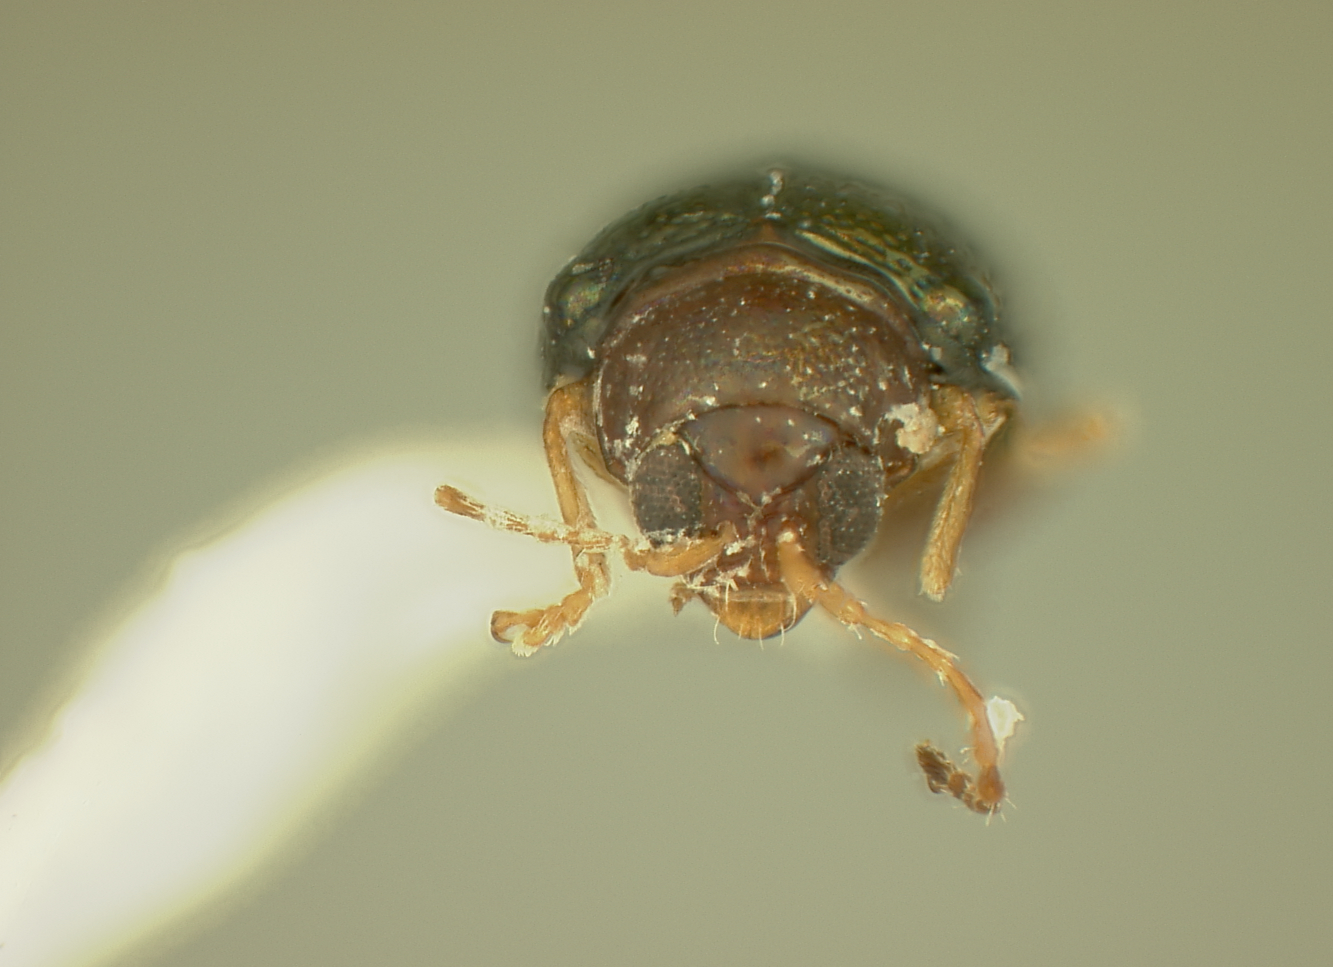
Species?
Hermacophaga farri
